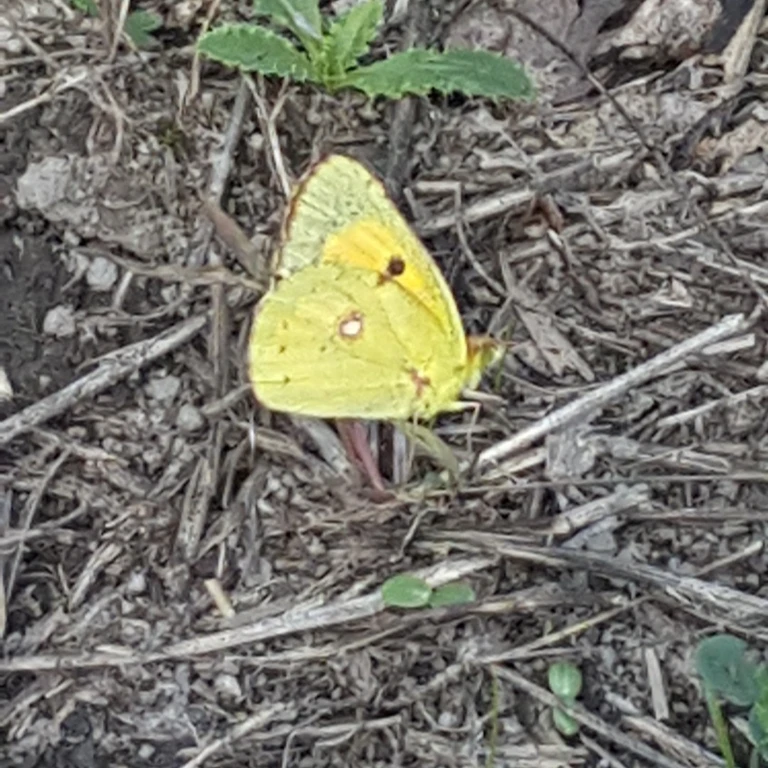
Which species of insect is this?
Colias croceus
